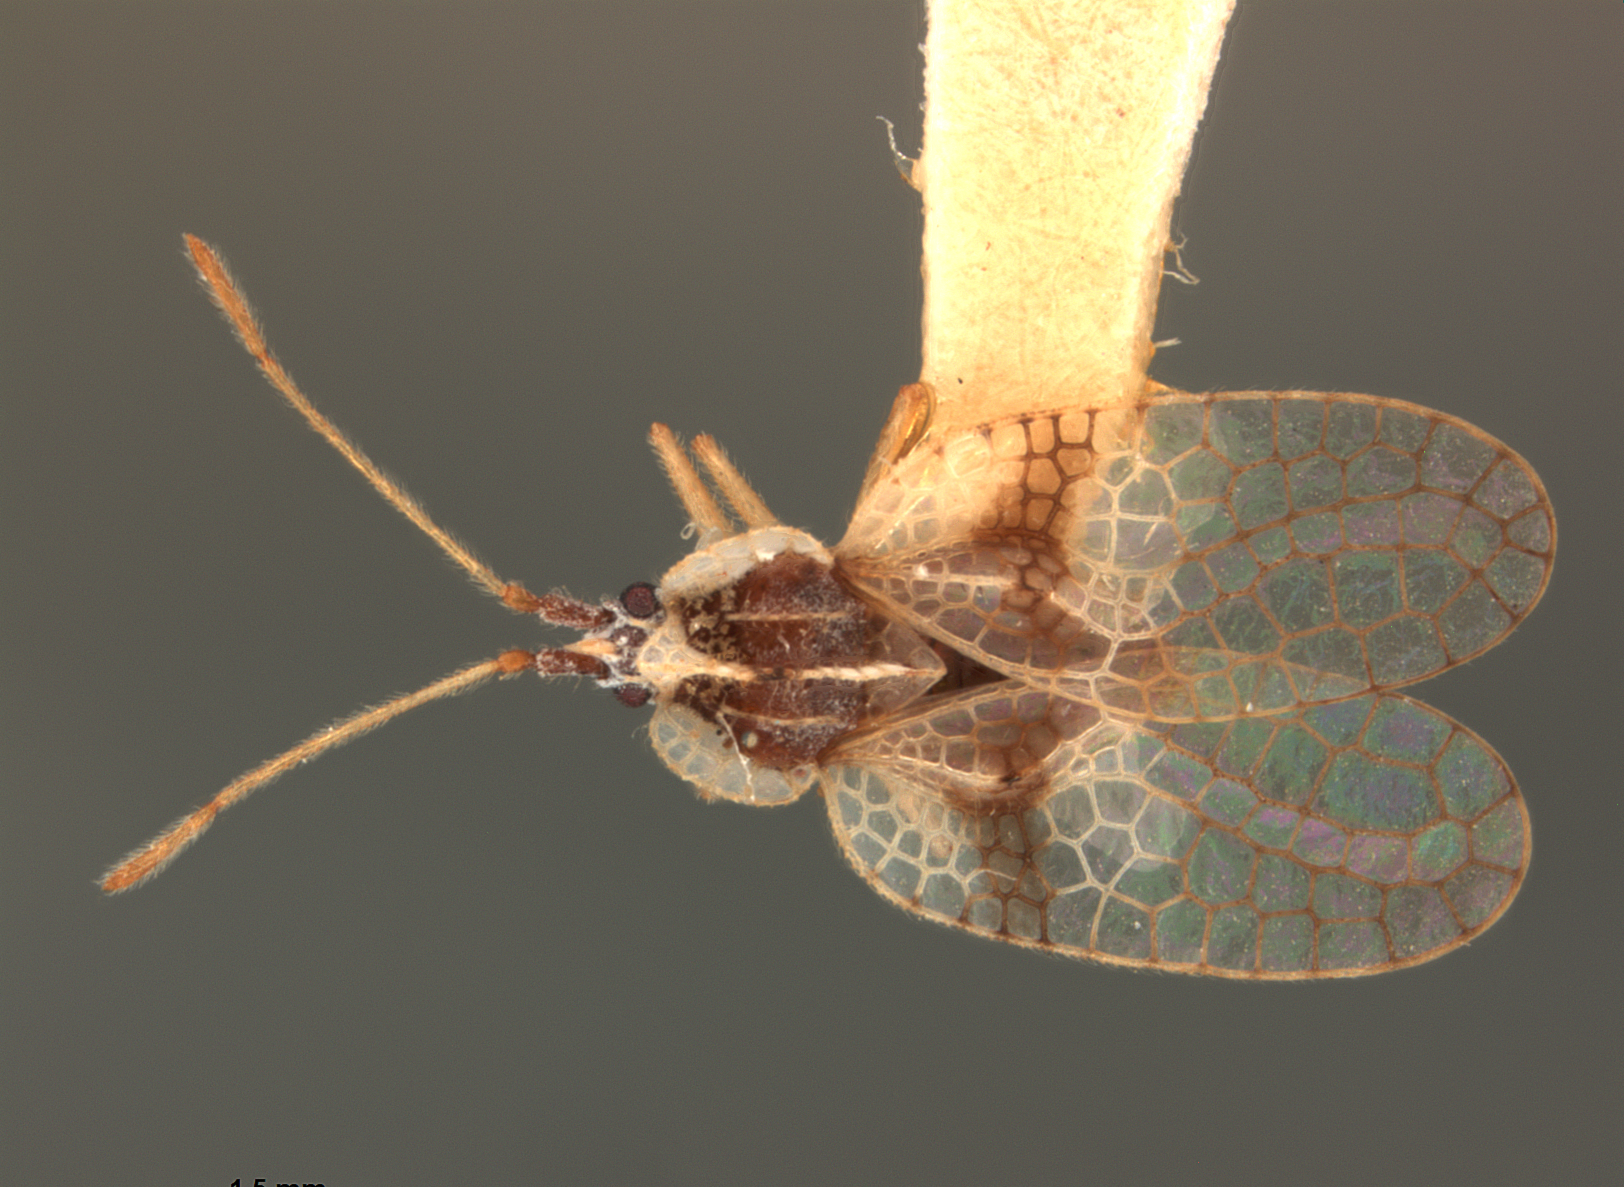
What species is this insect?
Pliobyrsa lateris
